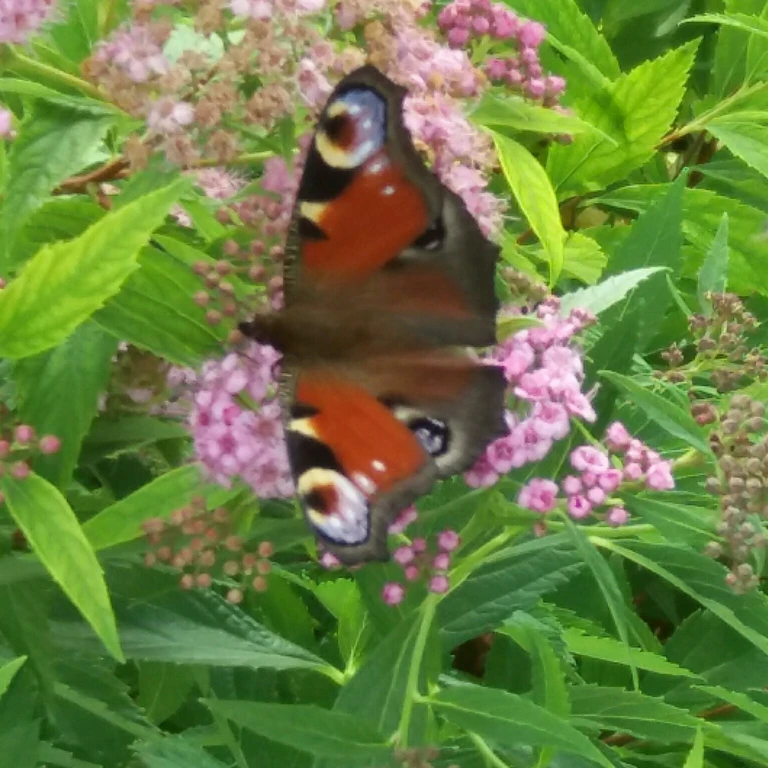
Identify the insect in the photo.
Aglais io
